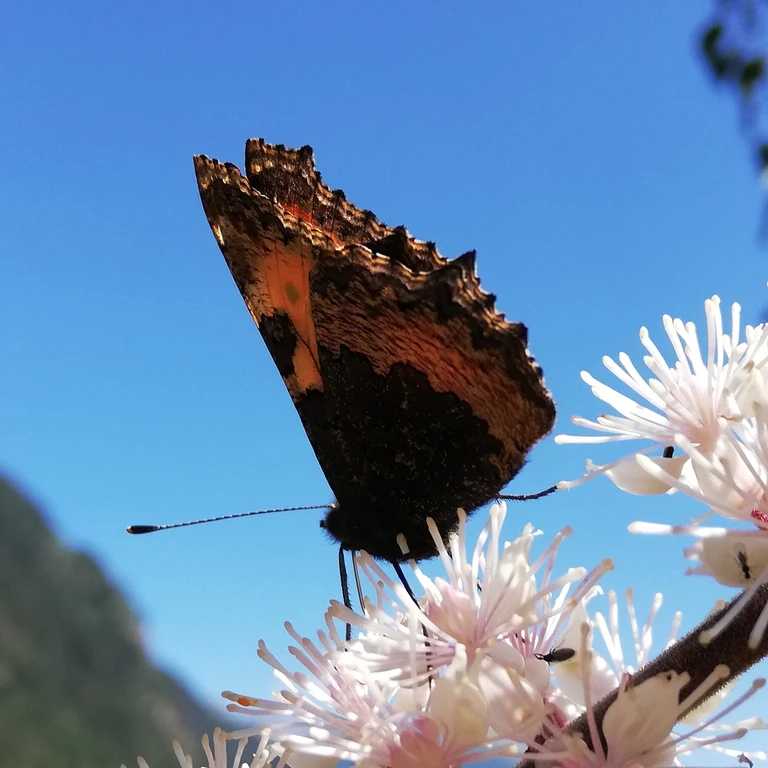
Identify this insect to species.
Aglais urticae
